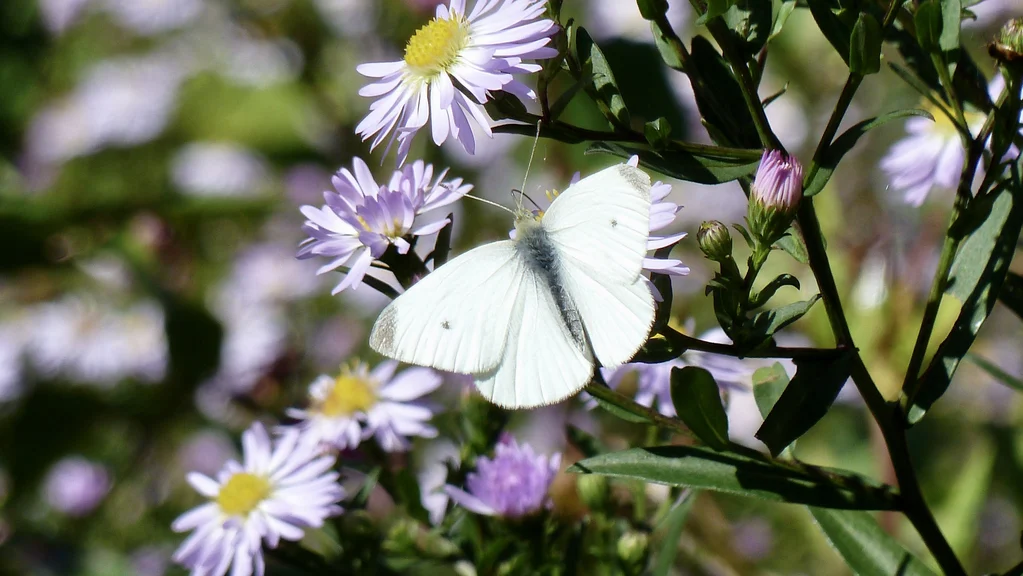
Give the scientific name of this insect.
Pieris rapae
